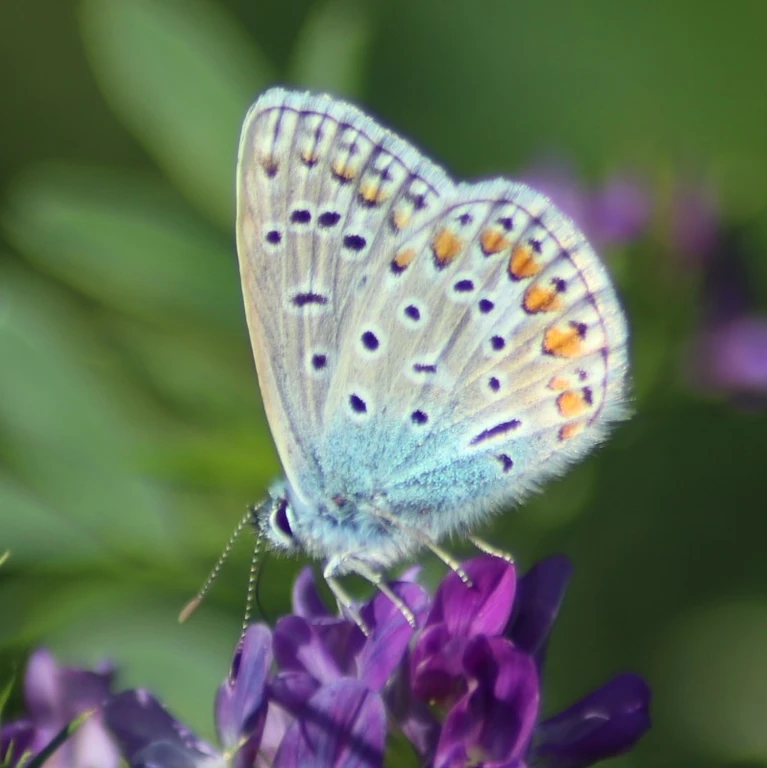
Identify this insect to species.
Polyommatus icarus
